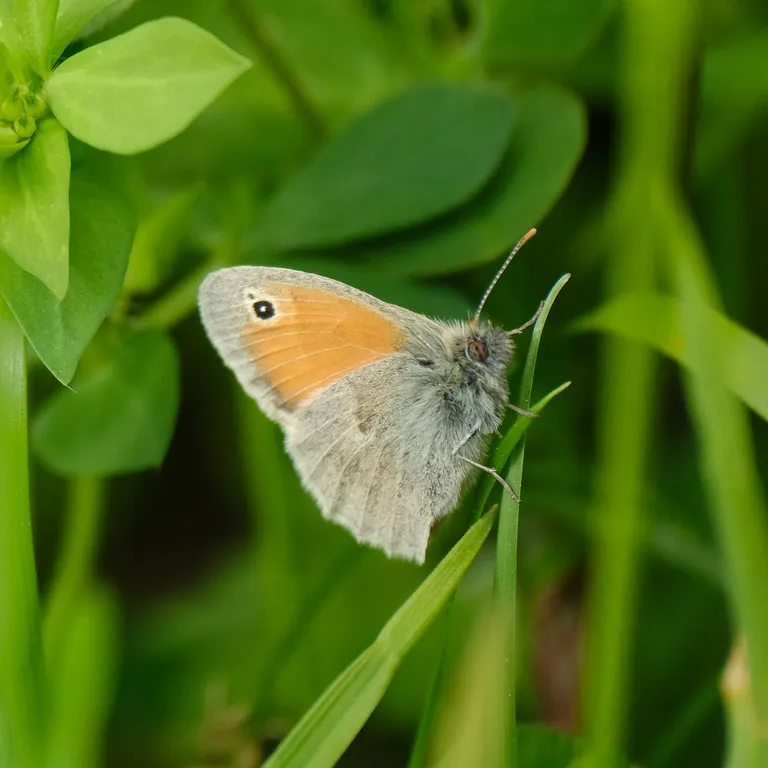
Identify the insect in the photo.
Coenonympha pamphilus
